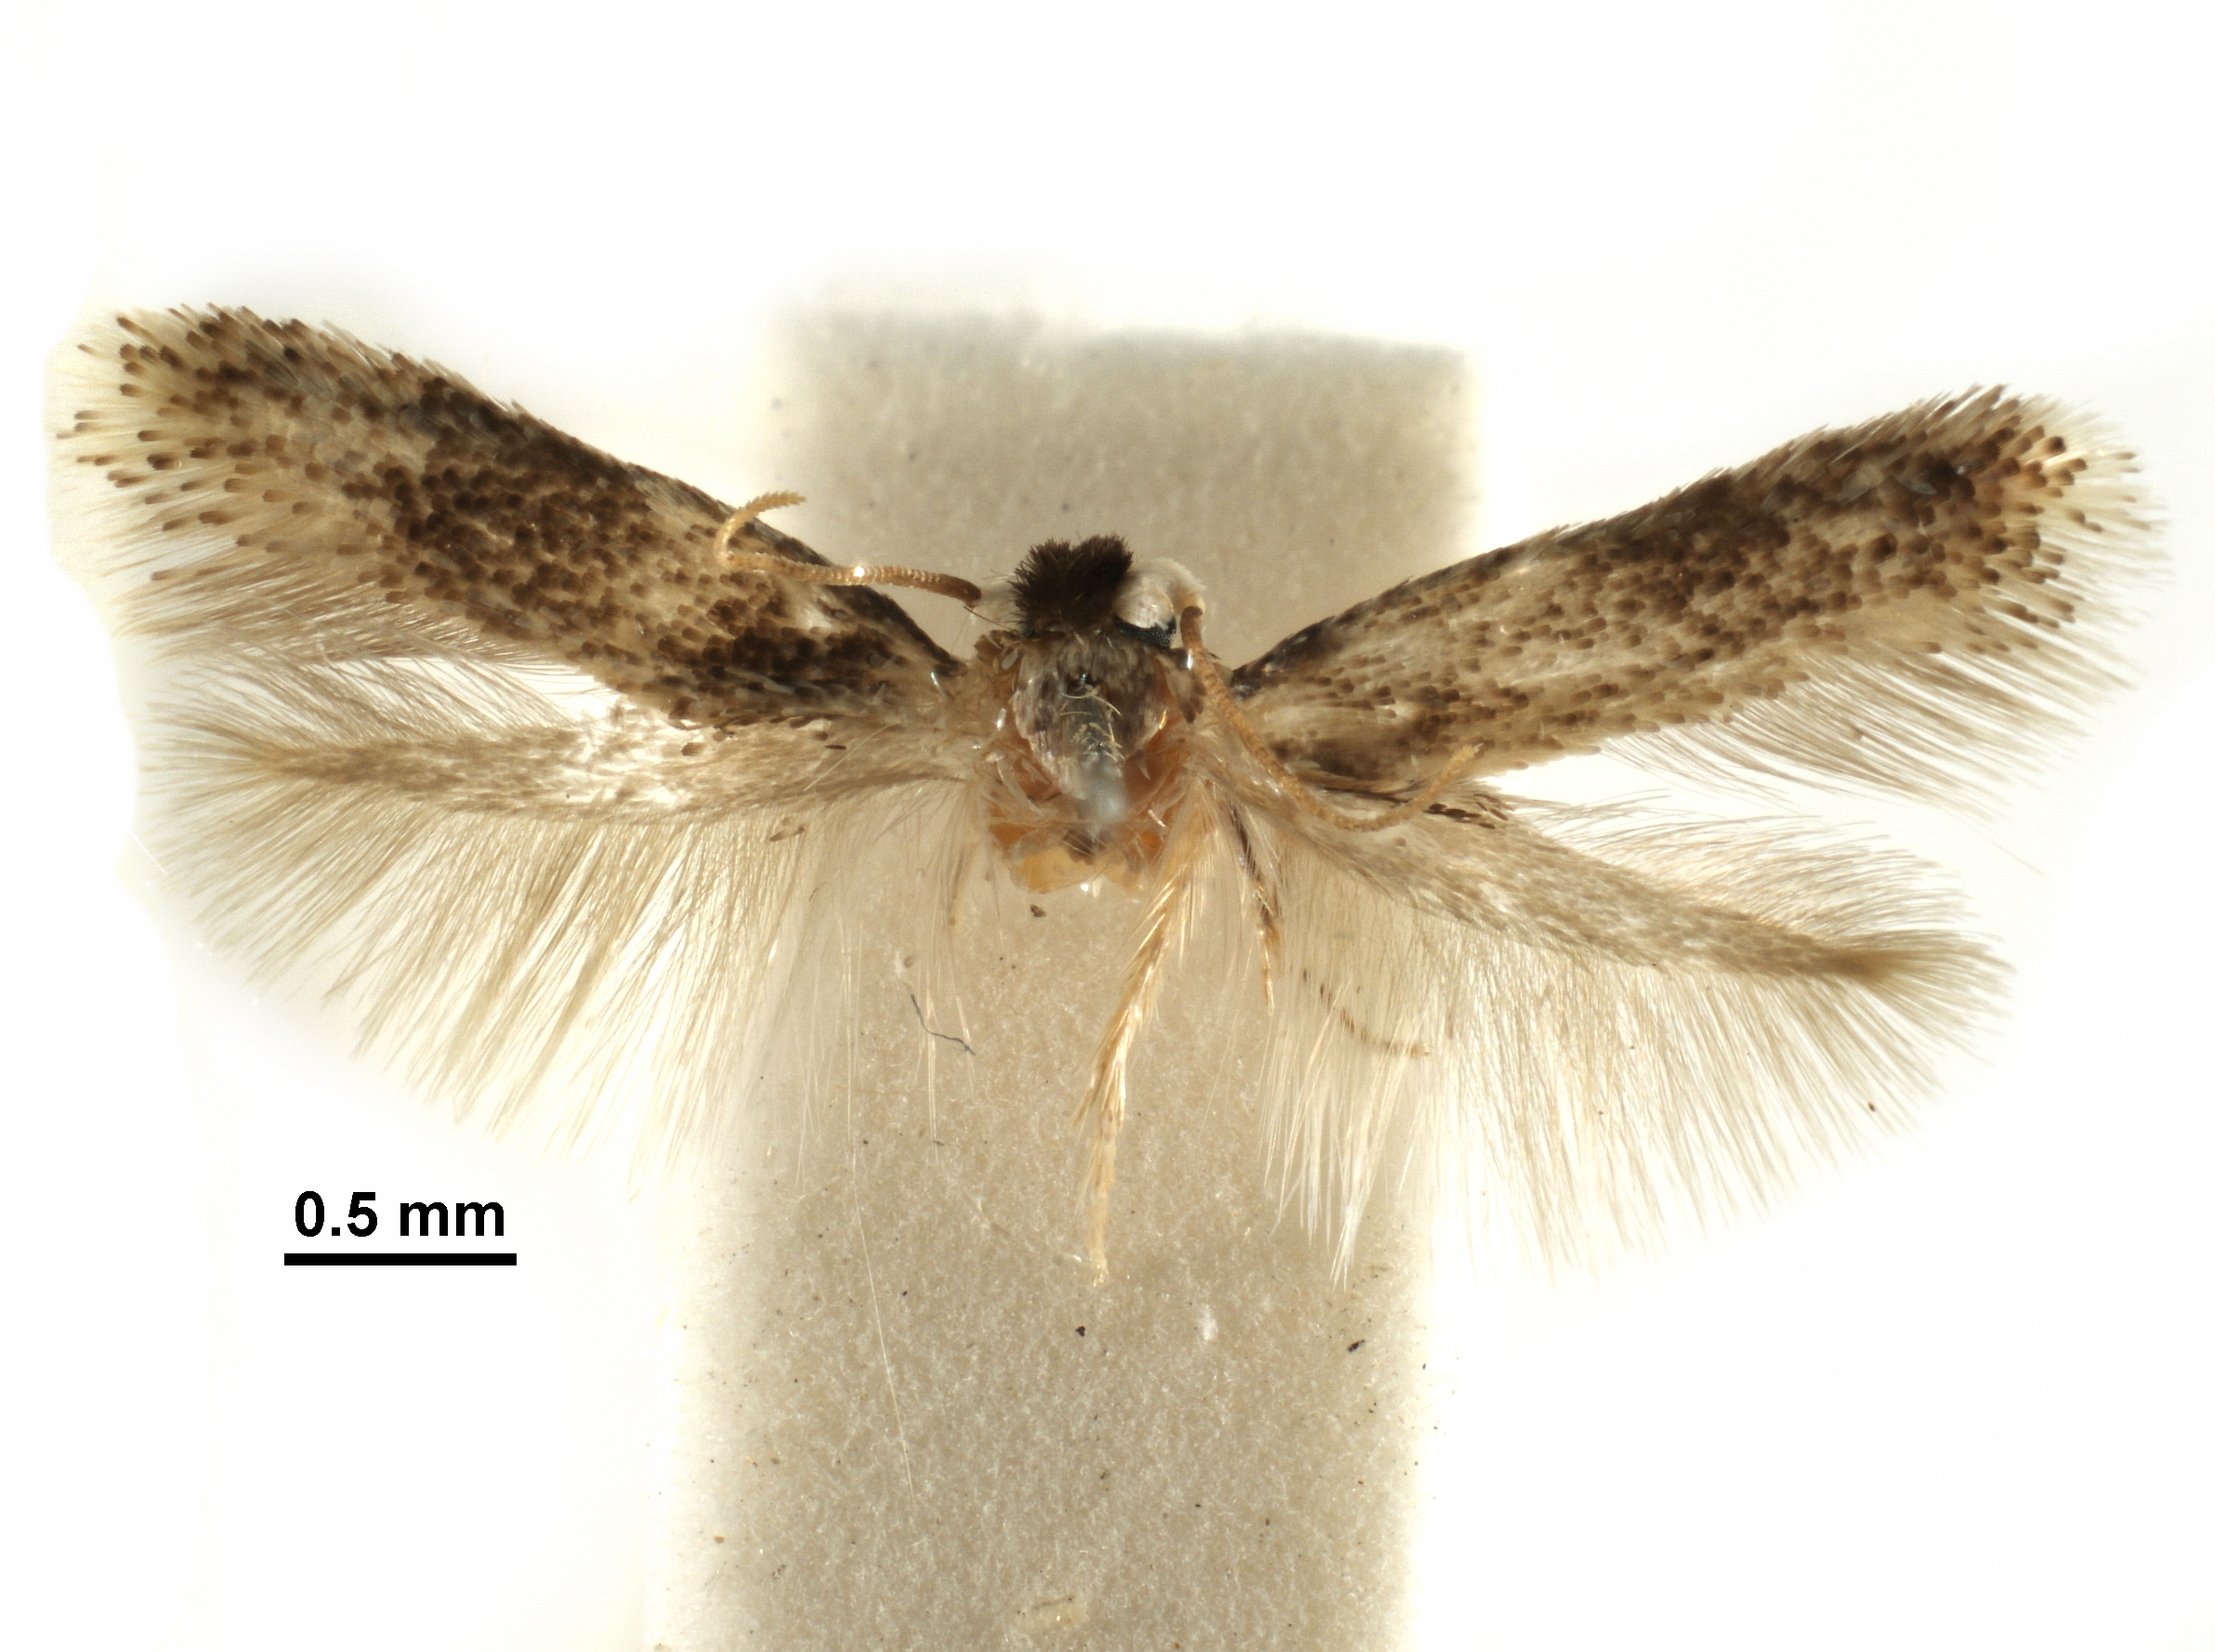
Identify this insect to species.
Zimmermannia bosquella
